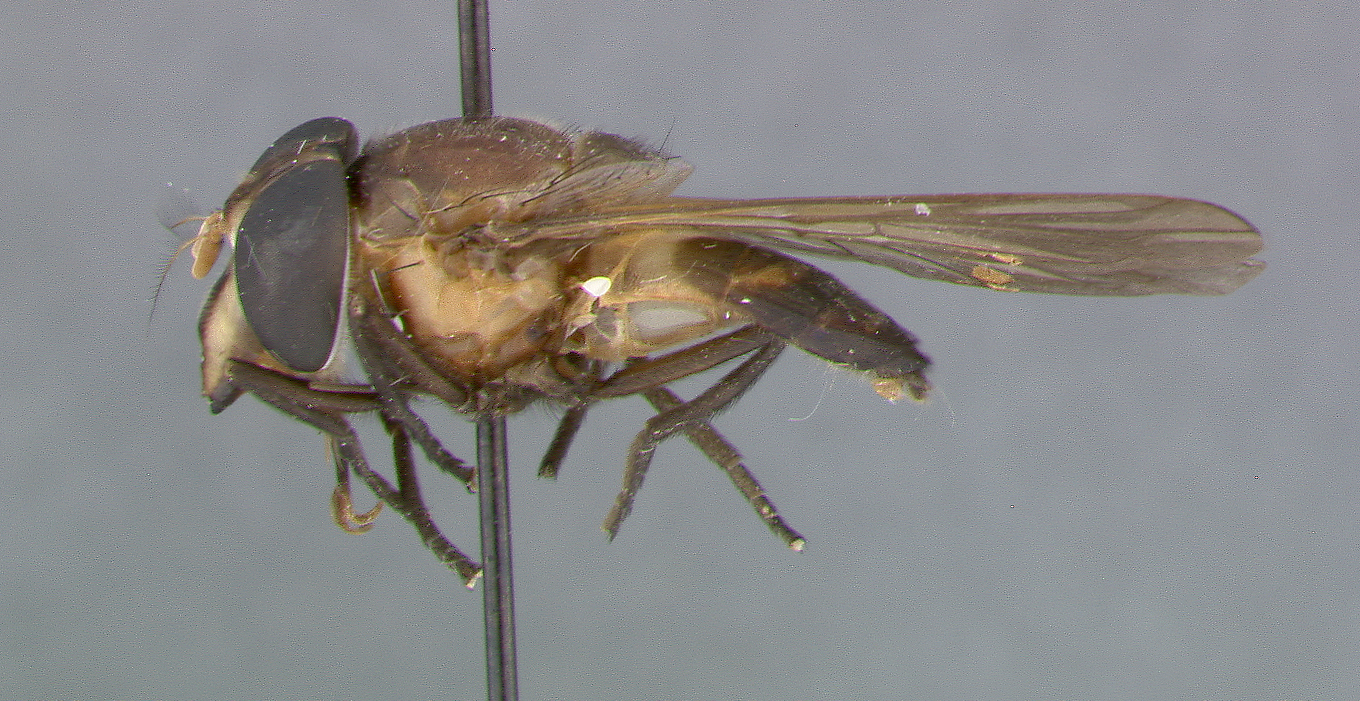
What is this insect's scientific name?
Volucella cupricolor
